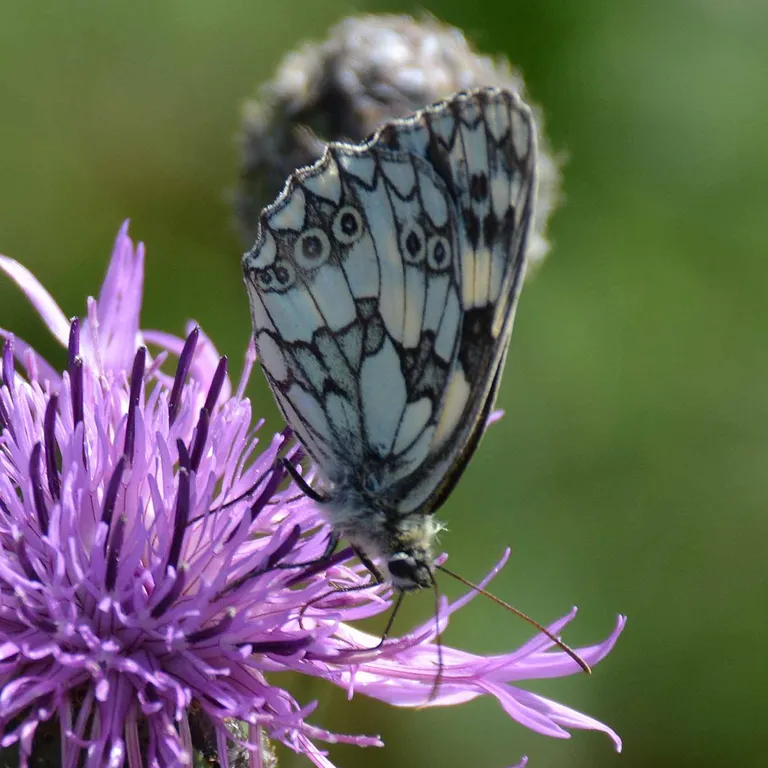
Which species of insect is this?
Melanargia galathea
